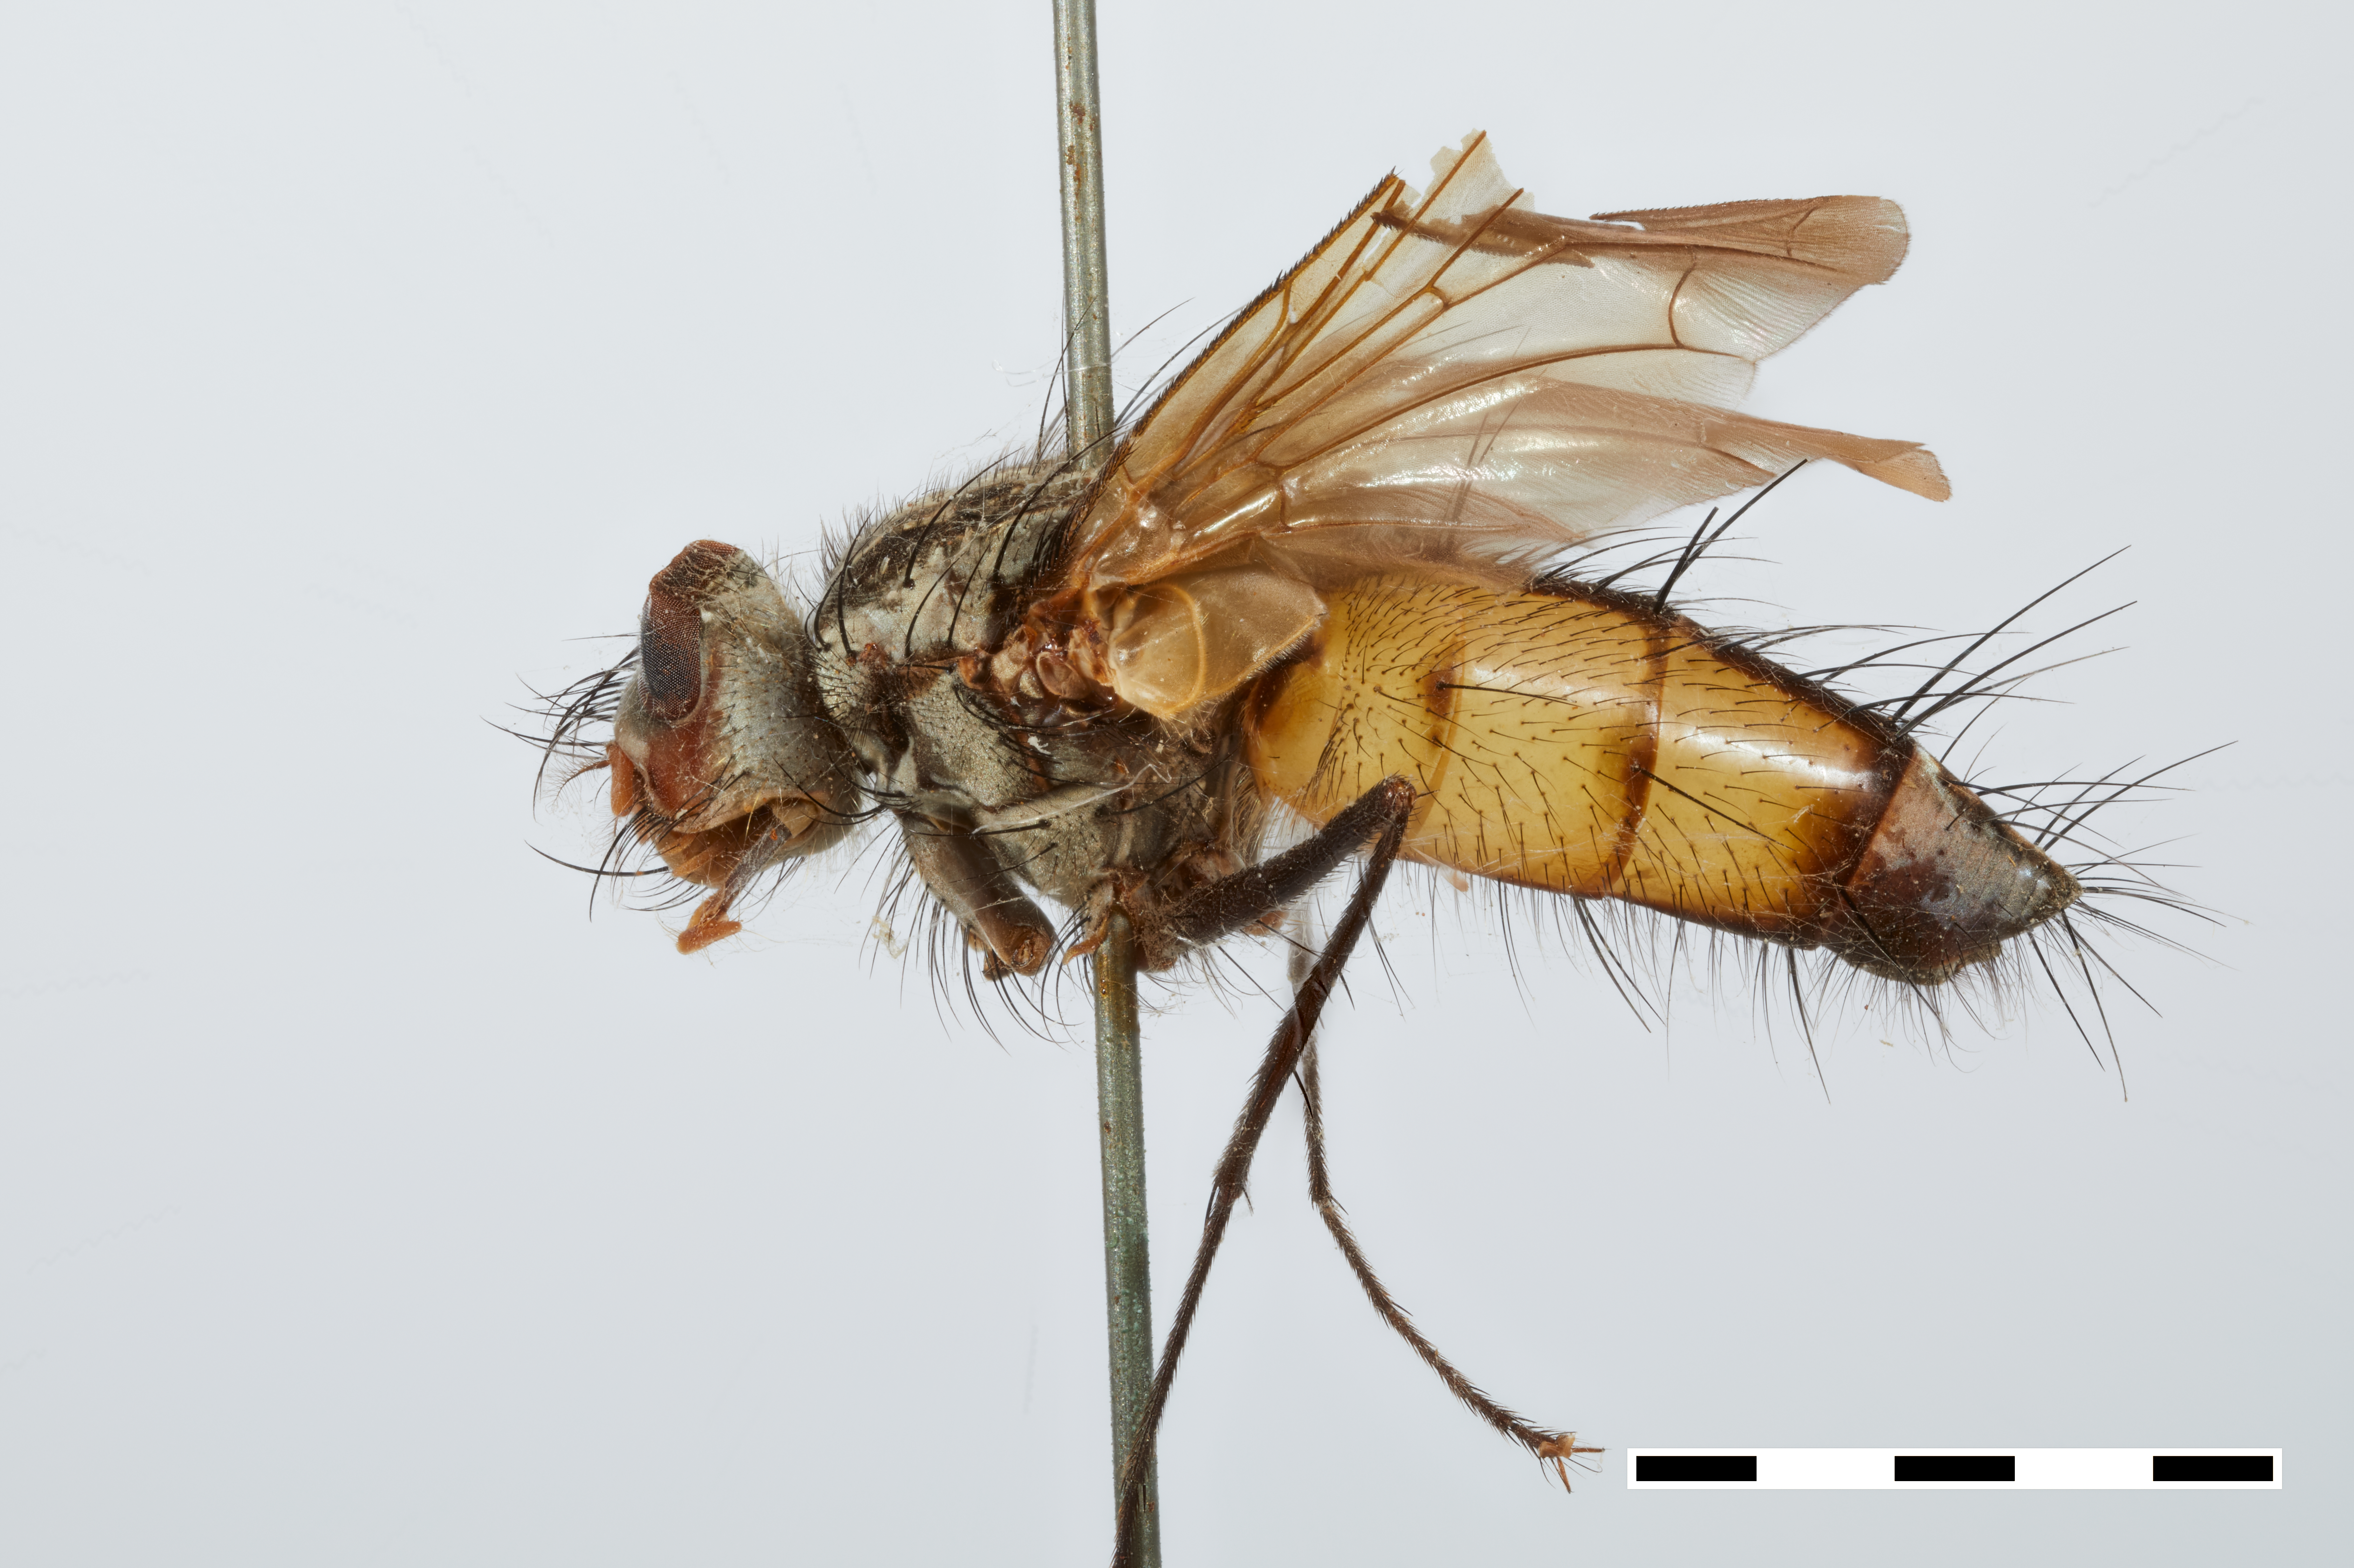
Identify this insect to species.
Eoptilodexia longipes
